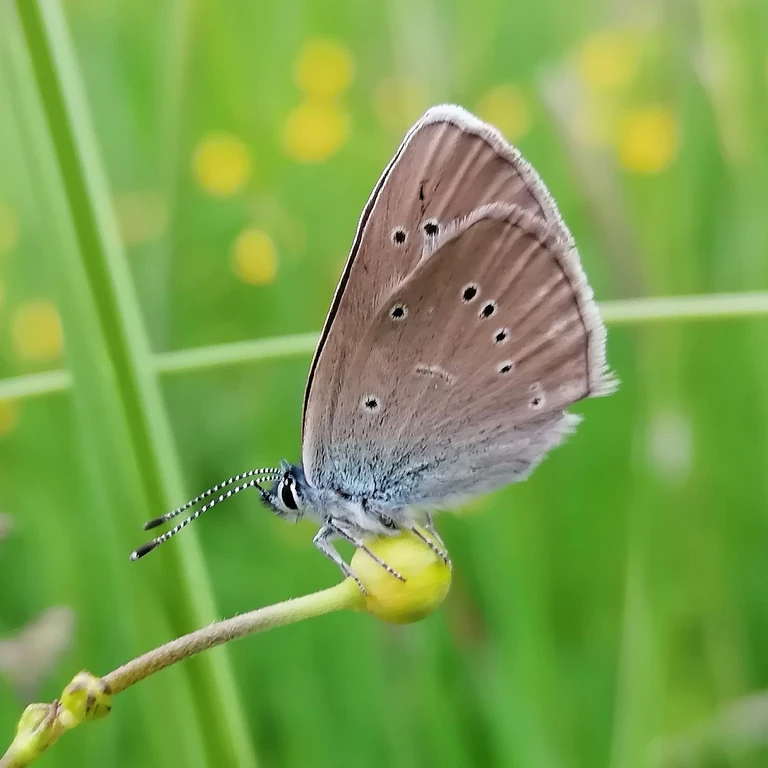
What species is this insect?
Cyaniris semiargus
